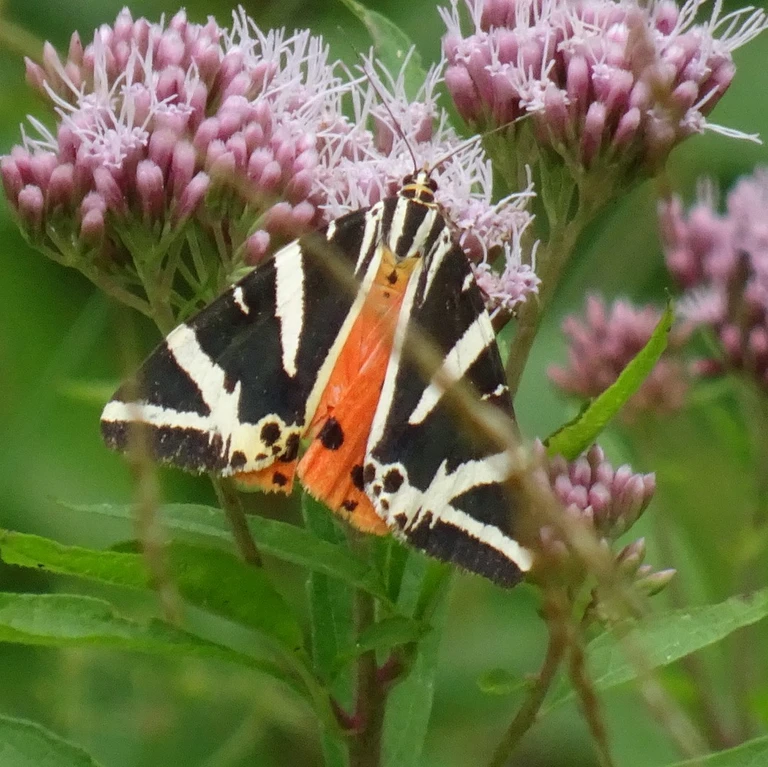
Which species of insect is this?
Euplagia quadripunctaria
